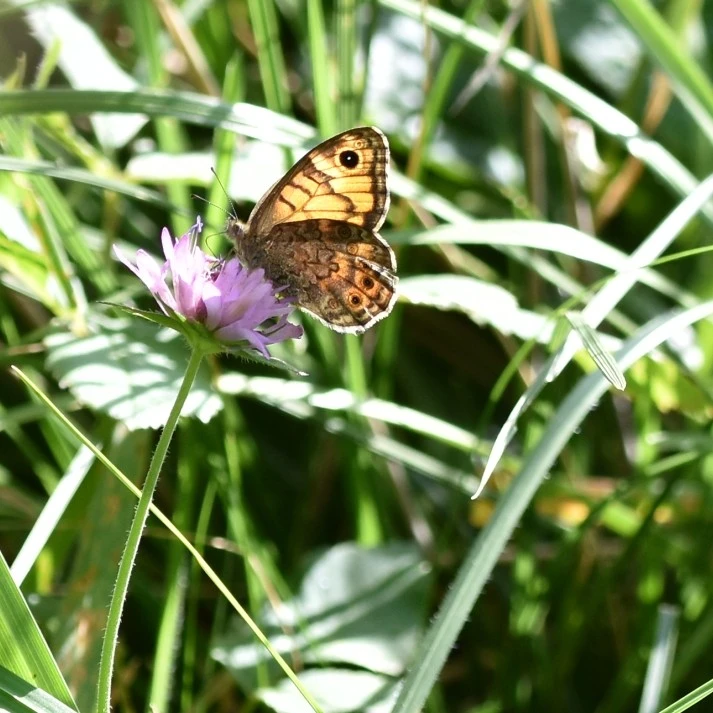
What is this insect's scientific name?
Lasiommata megera (also Pararge megera)
